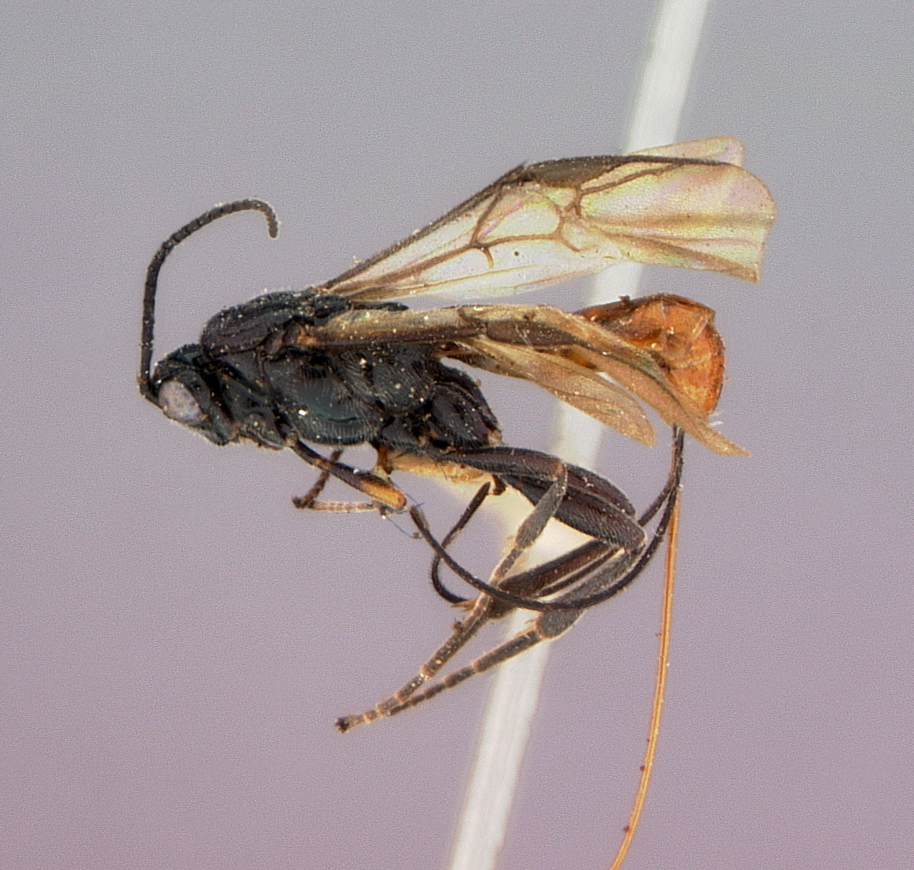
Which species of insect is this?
Bassus bakeri
